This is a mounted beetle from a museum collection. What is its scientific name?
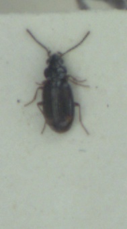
Bembidion guttula
